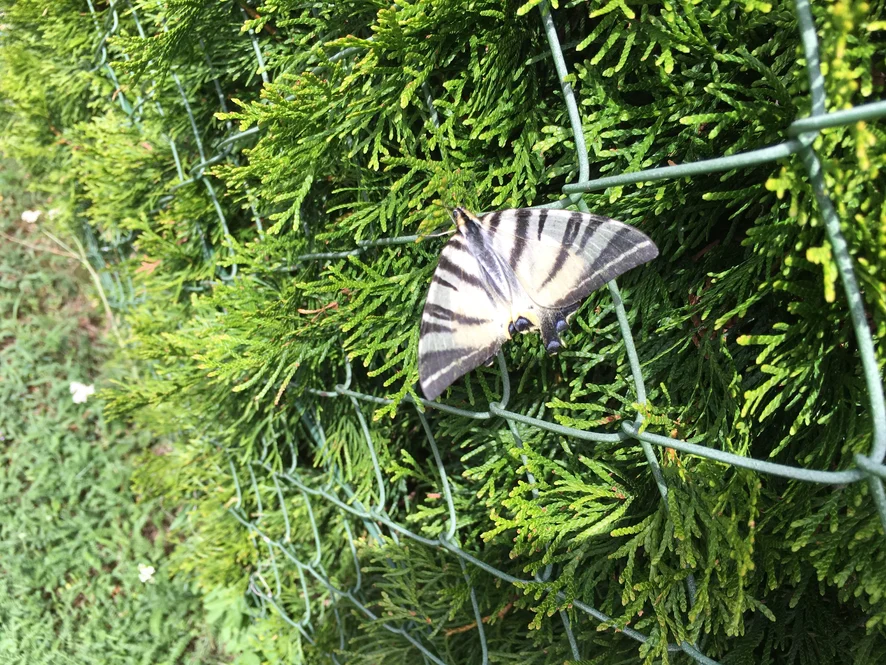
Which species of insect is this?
Iphiclides podalirius
